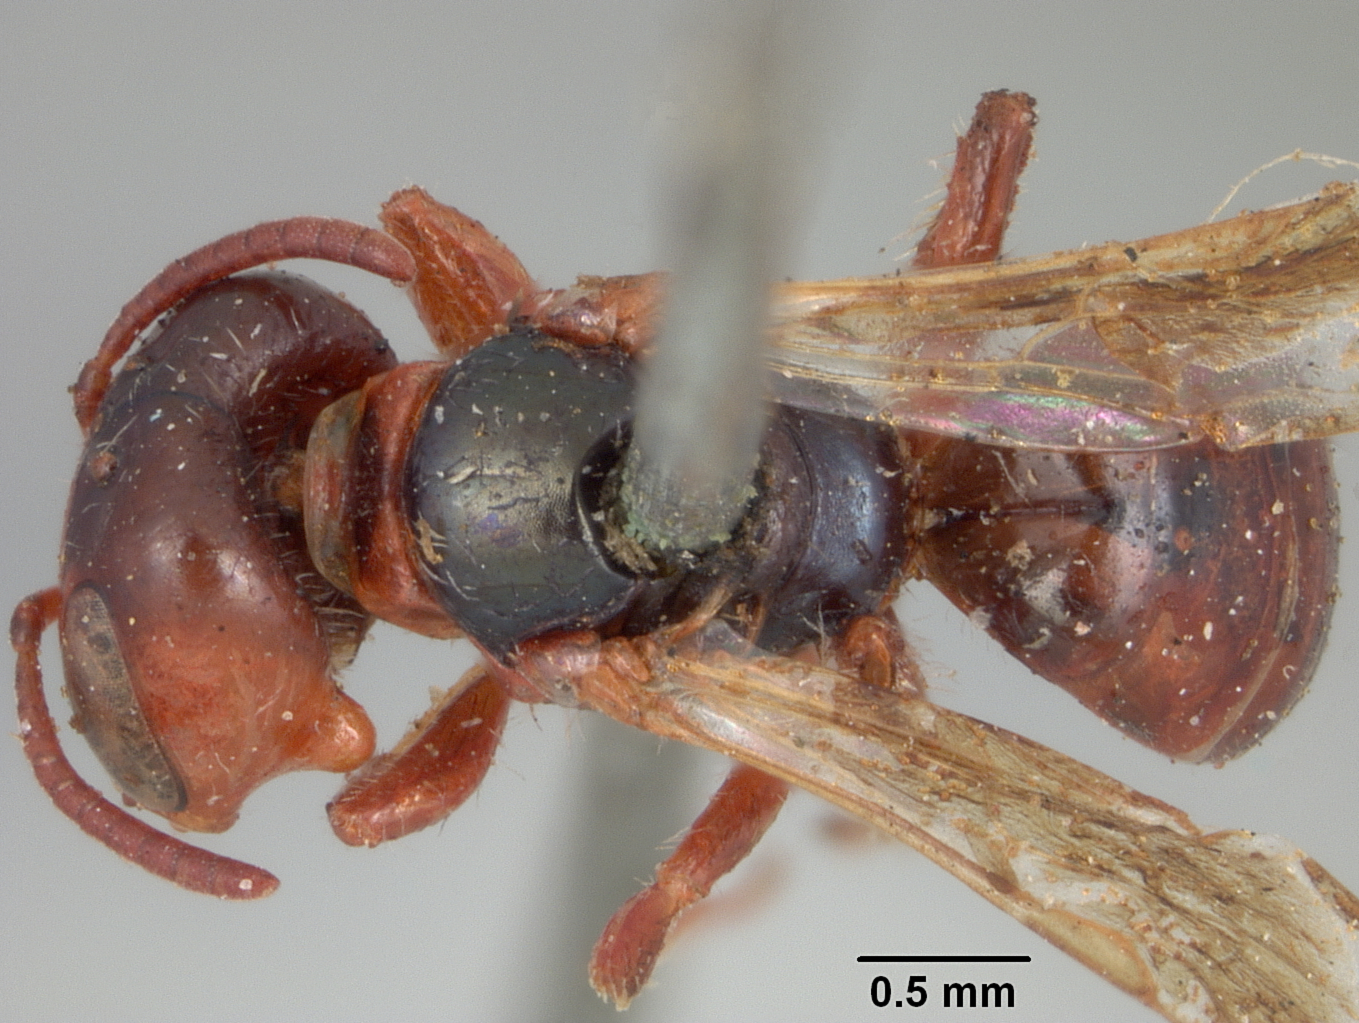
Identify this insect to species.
Perdita koebelei
